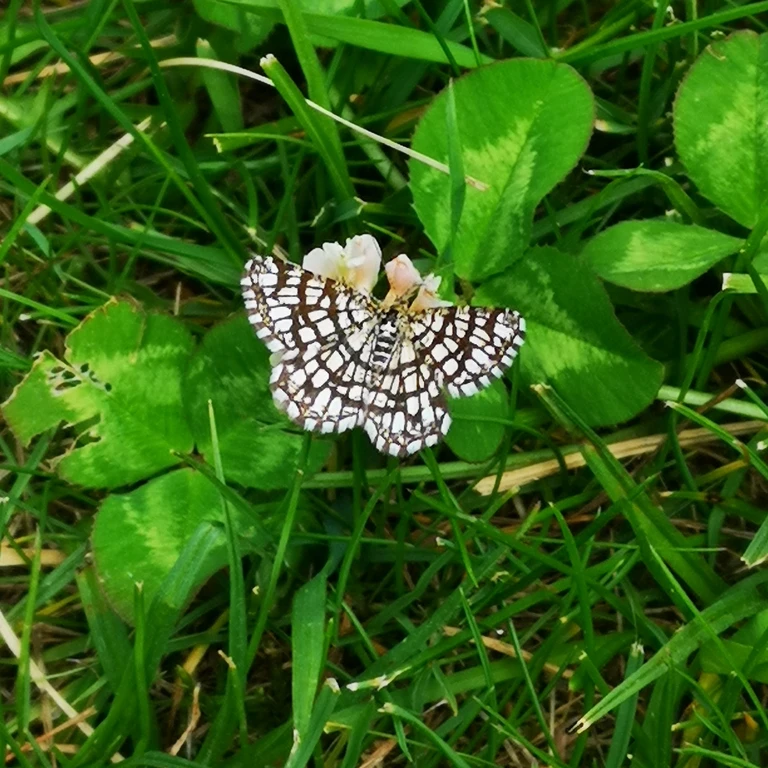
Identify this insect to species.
Chiasmia clathrata
